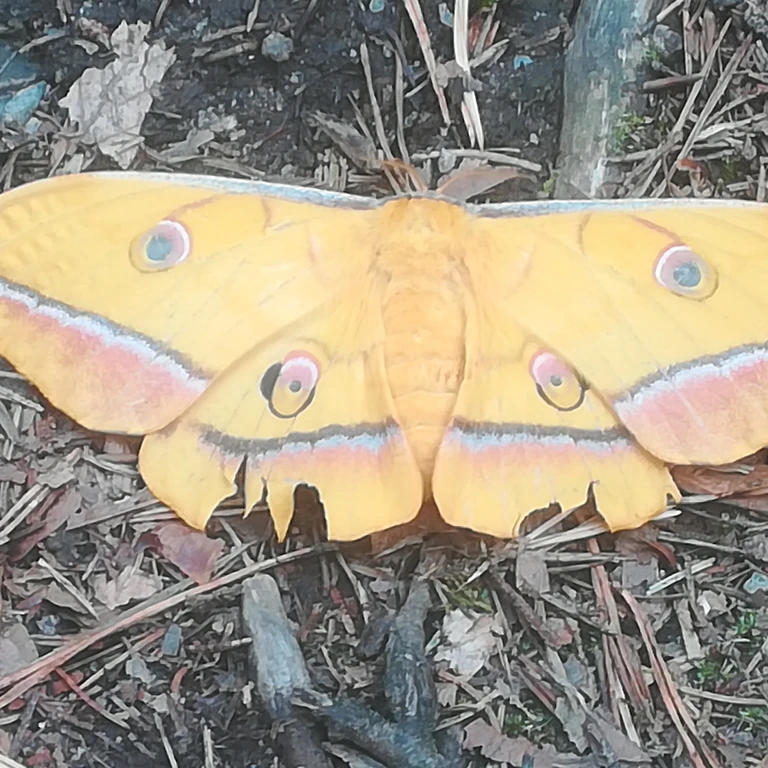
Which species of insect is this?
Antheraea yamamai
